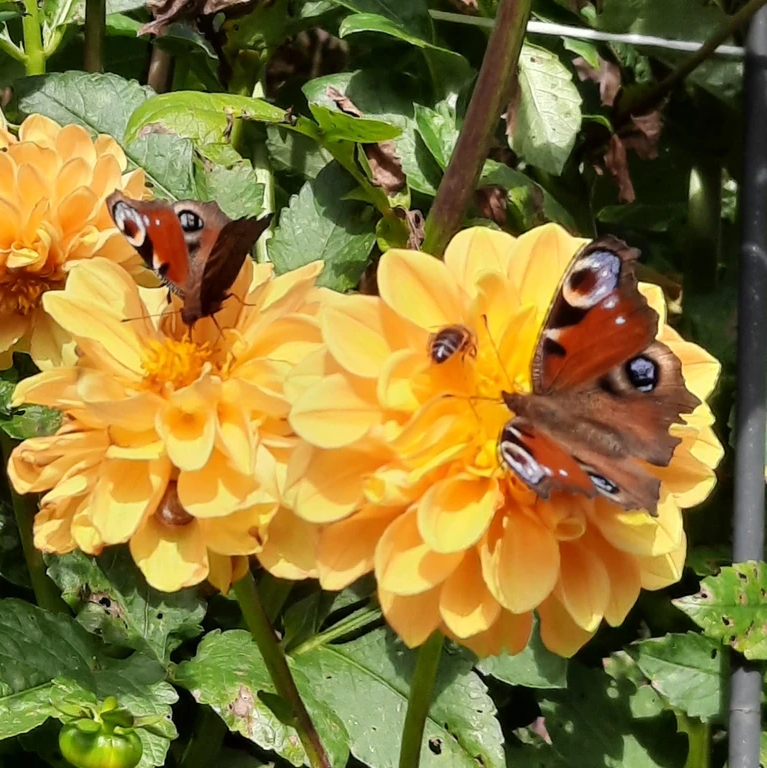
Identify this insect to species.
Aglais io
